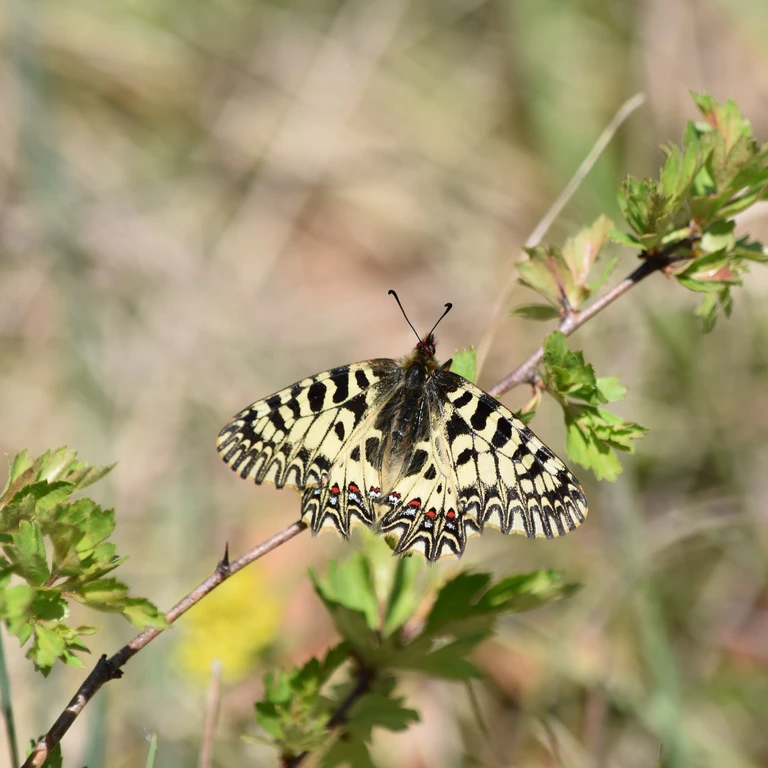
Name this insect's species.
Zerynthia polyxena
